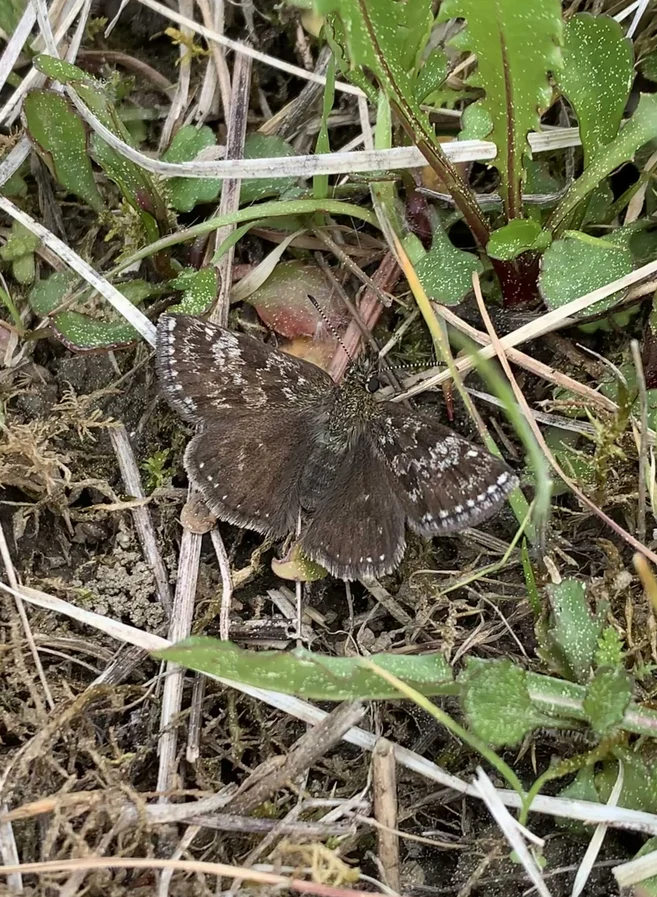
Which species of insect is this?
Erynnis tages
